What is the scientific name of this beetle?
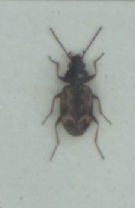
Bembidion semipunctatum
